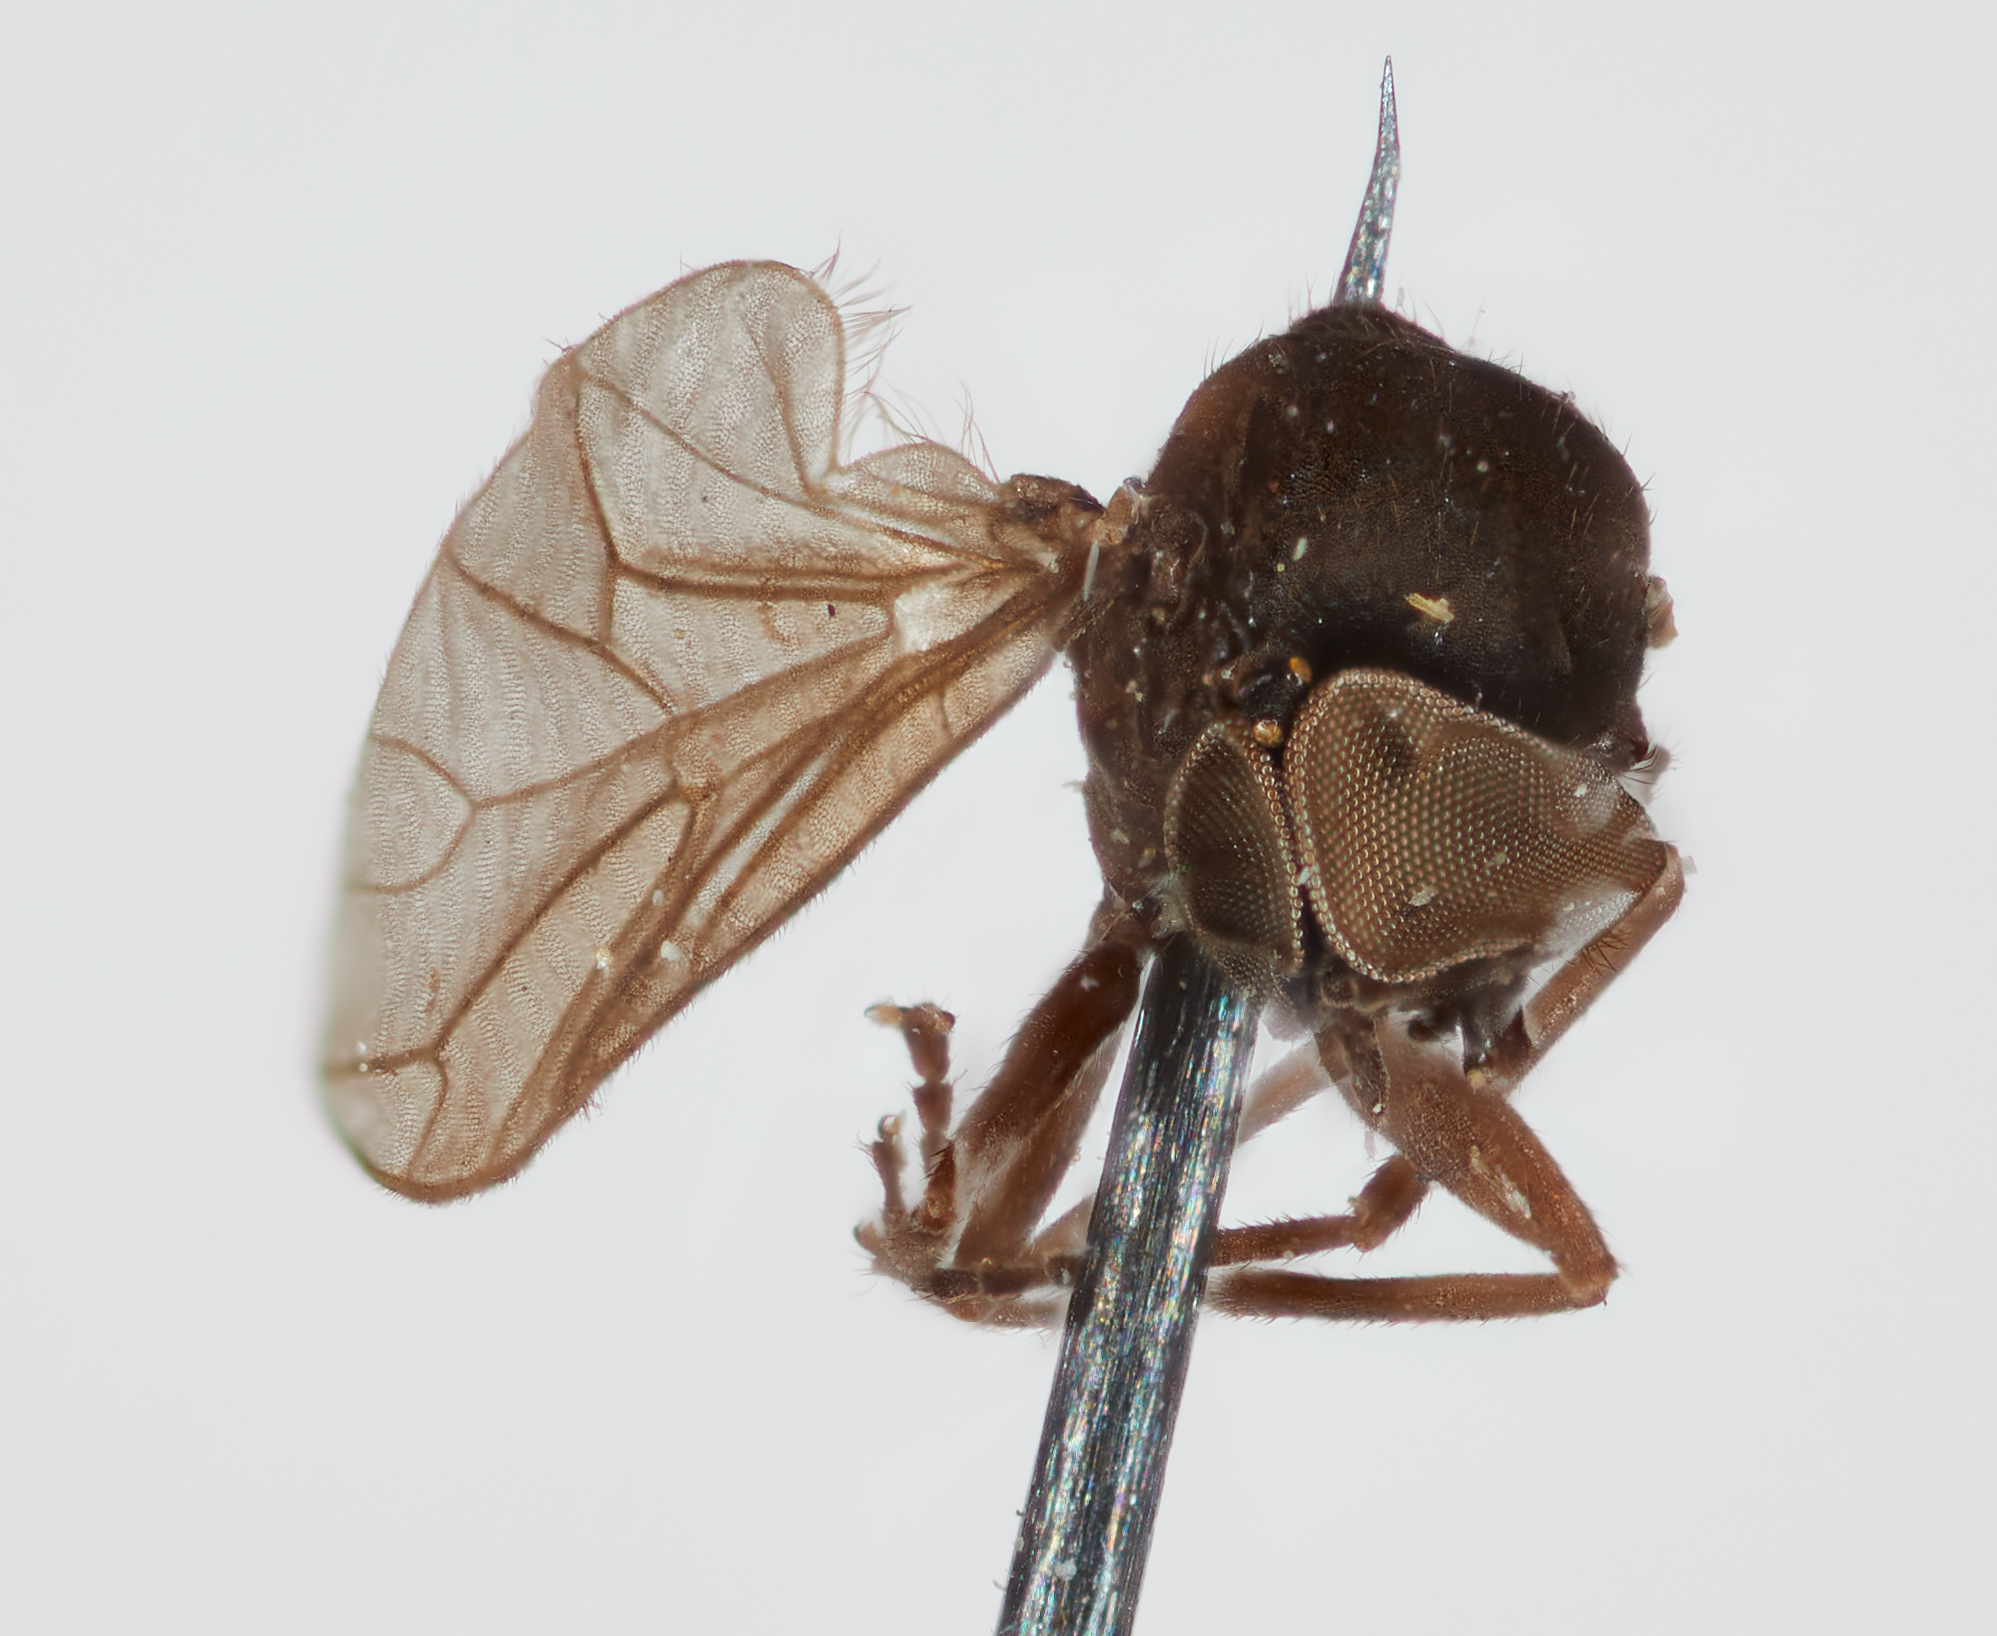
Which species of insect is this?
Hilarimorpha bumulla
